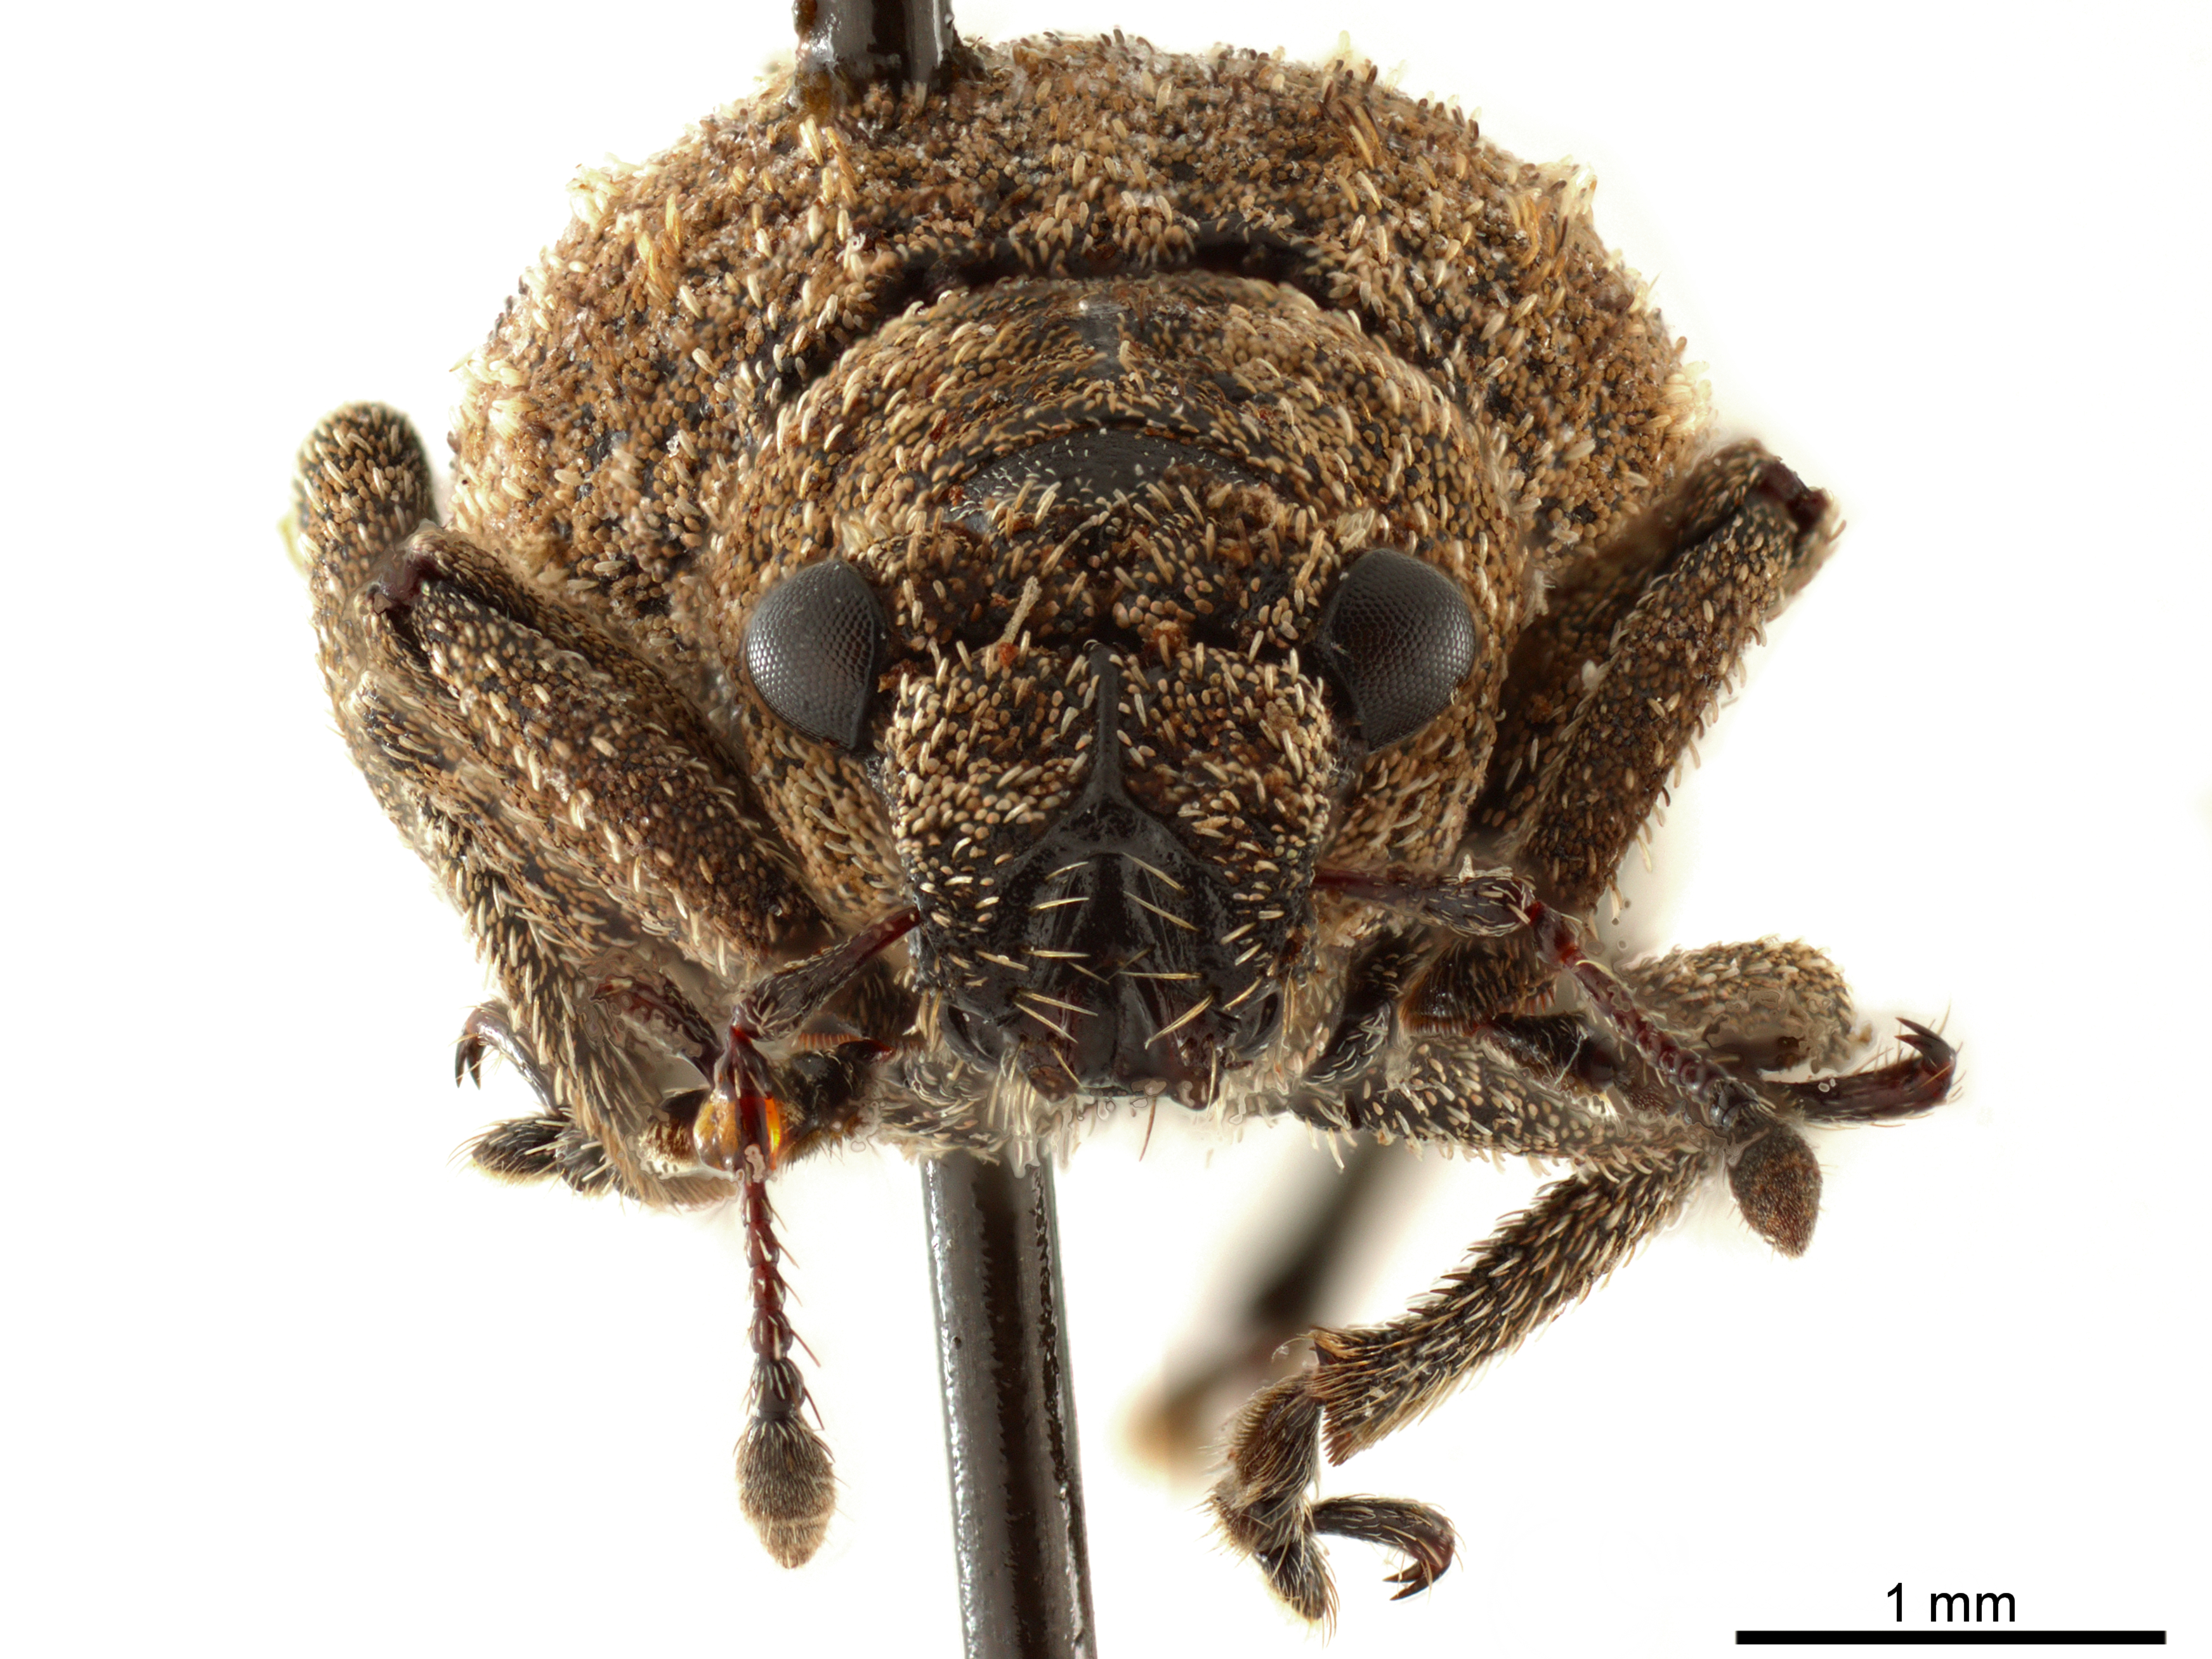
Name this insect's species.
Blosyrus obliquatus
